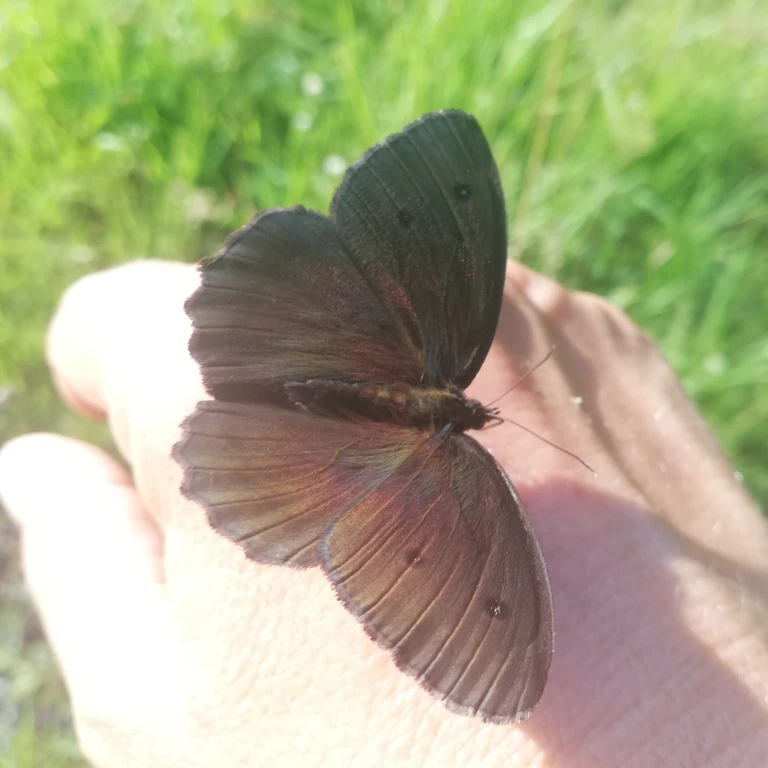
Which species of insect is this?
Minois dryas
